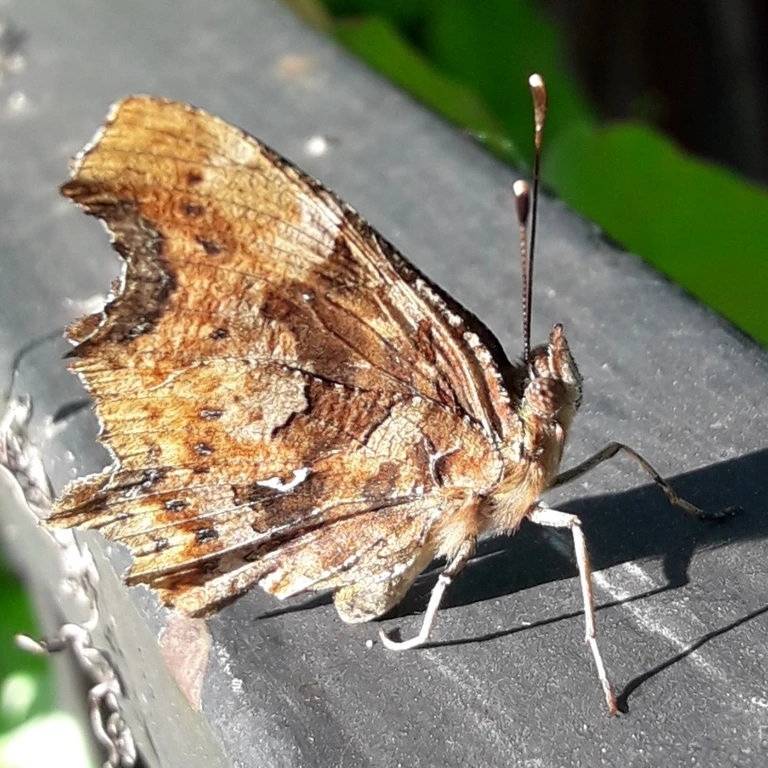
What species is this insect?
Polygonia c-album
